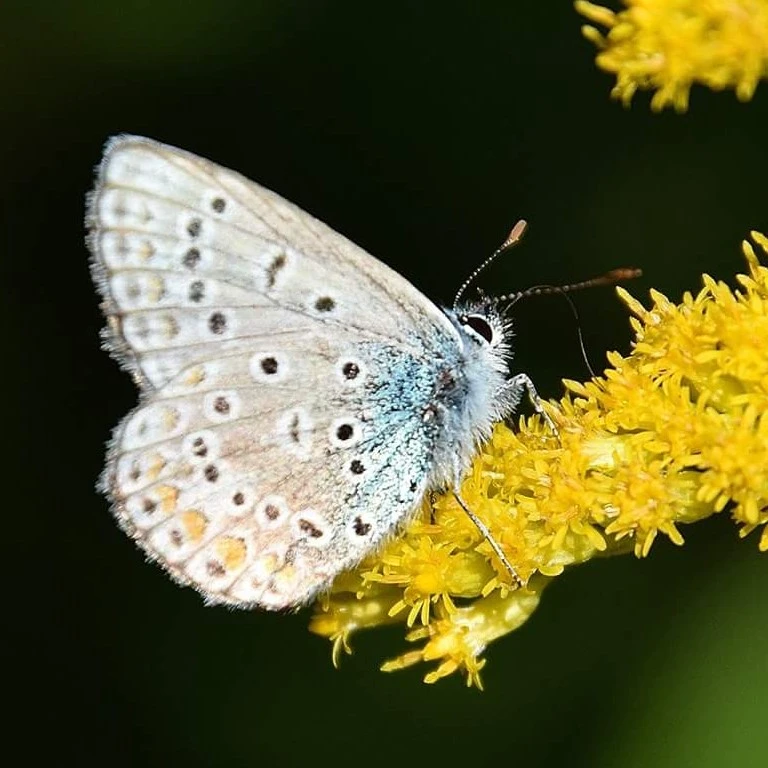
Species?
Polyommatus icarus
